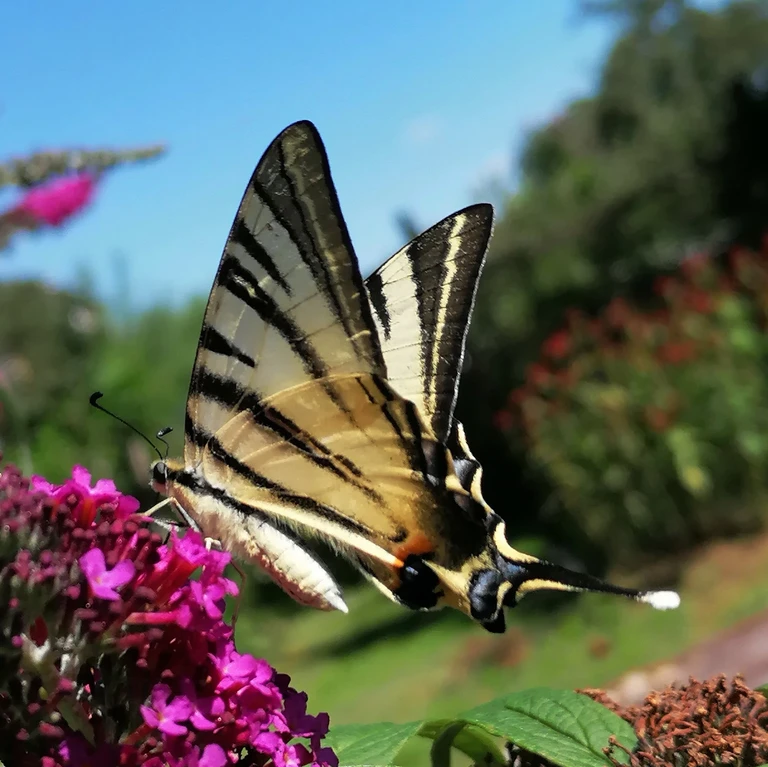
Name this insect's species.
Iphiclides podalirius
